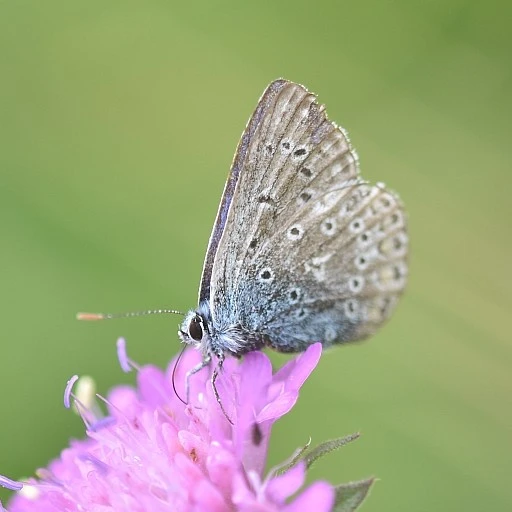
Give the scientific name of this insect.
Polyommatus icarus
